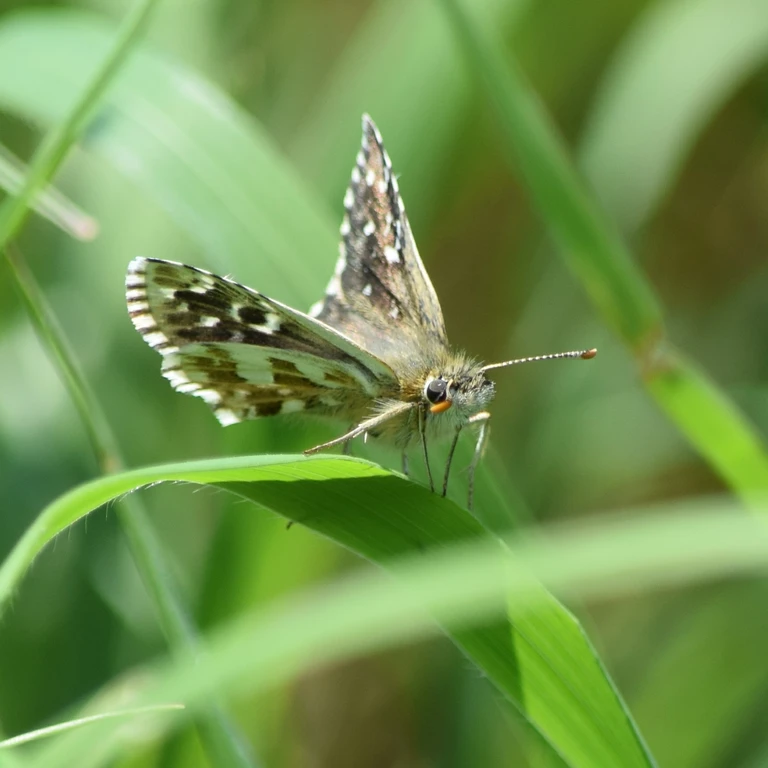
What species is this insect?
Pyrgus armoricanus
